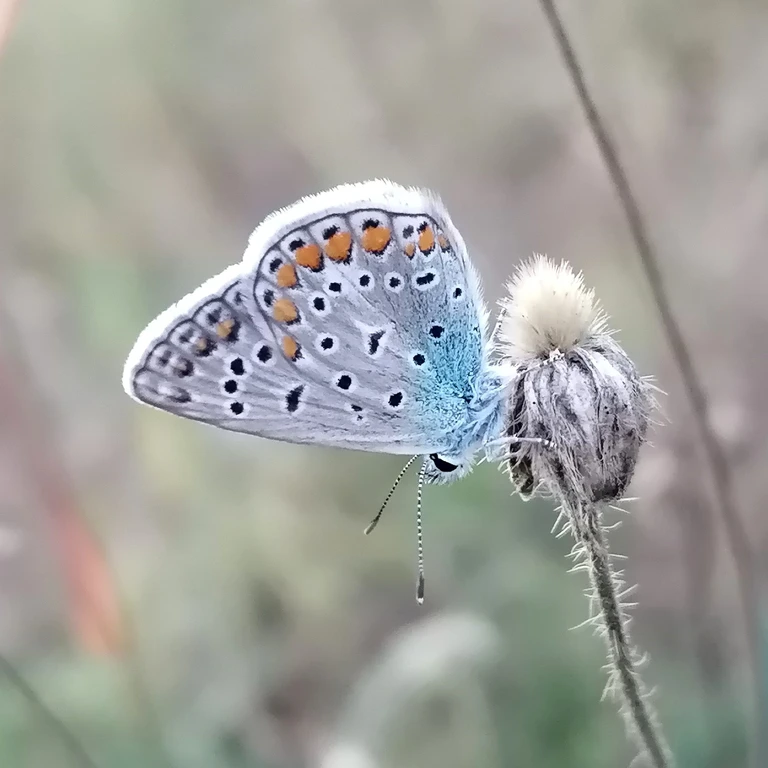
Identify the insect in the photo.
Polyommatus icarus
